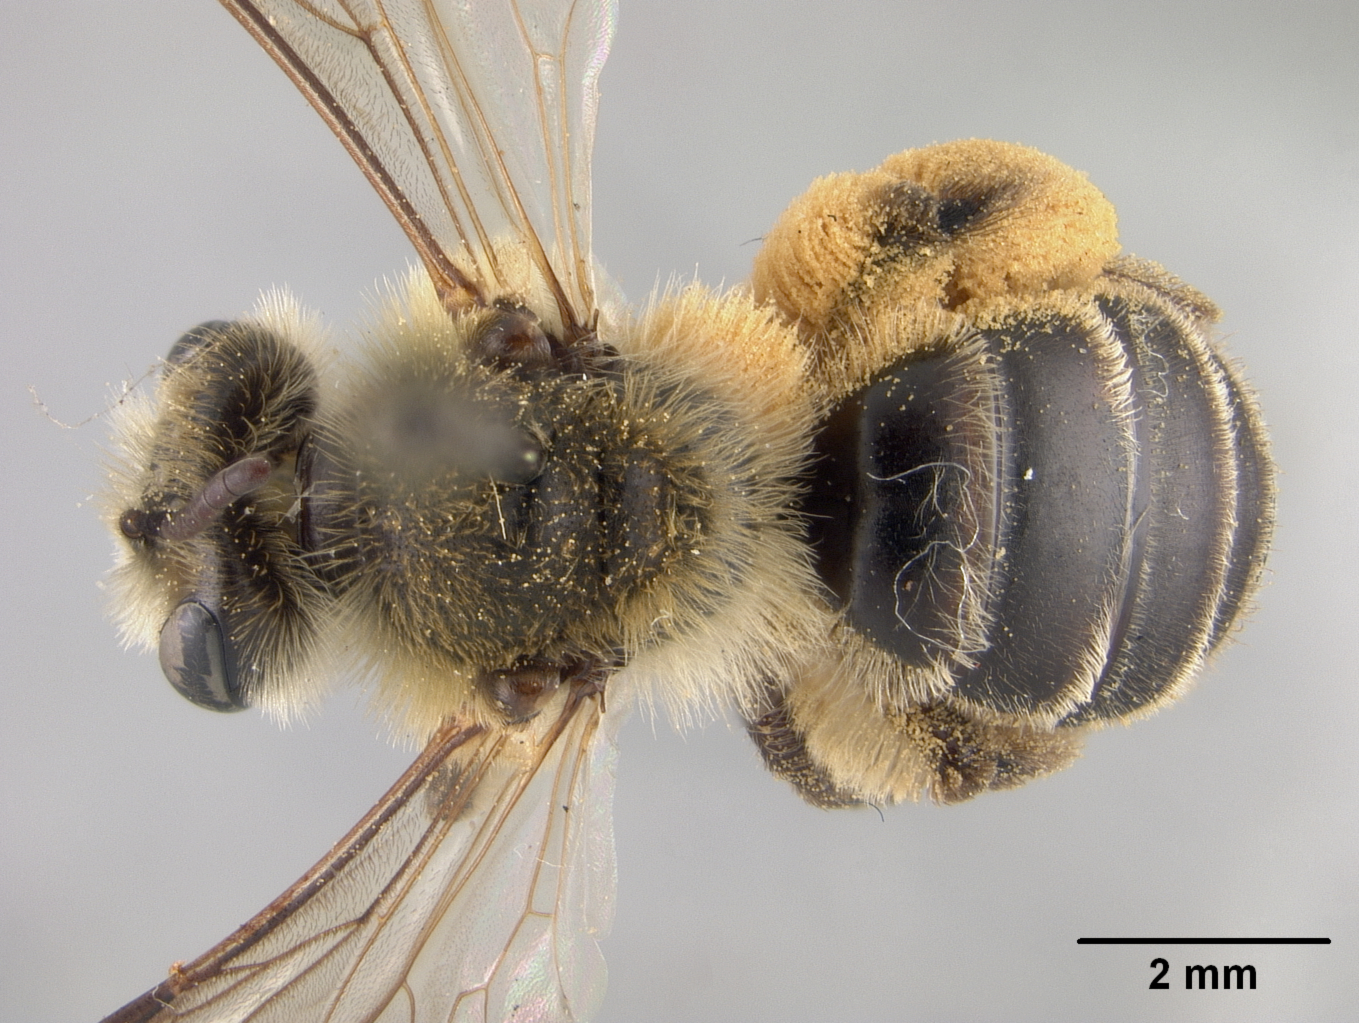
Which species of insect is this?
Andrena asteroides
